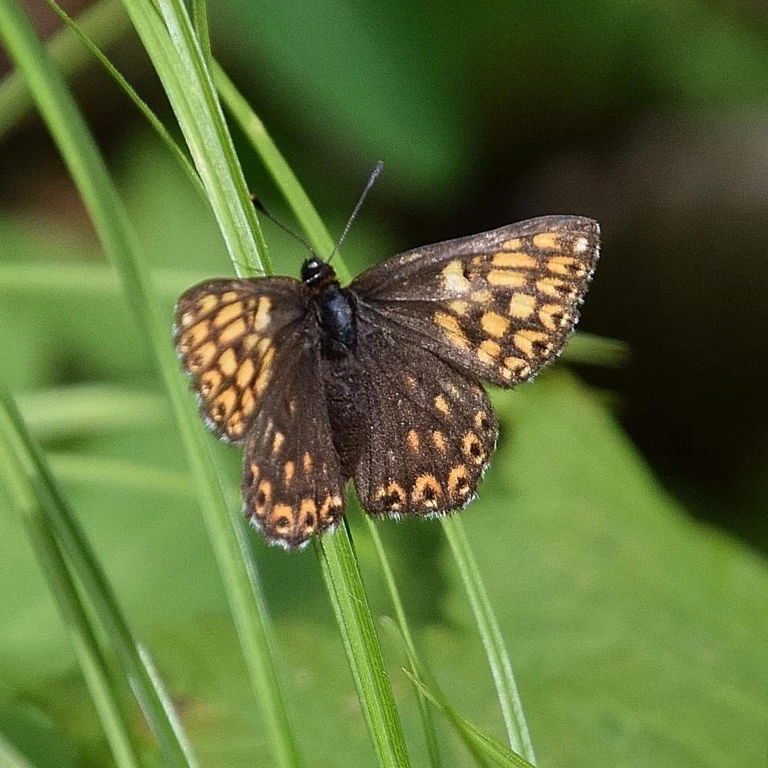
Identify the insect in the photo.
Hamearis lucina
